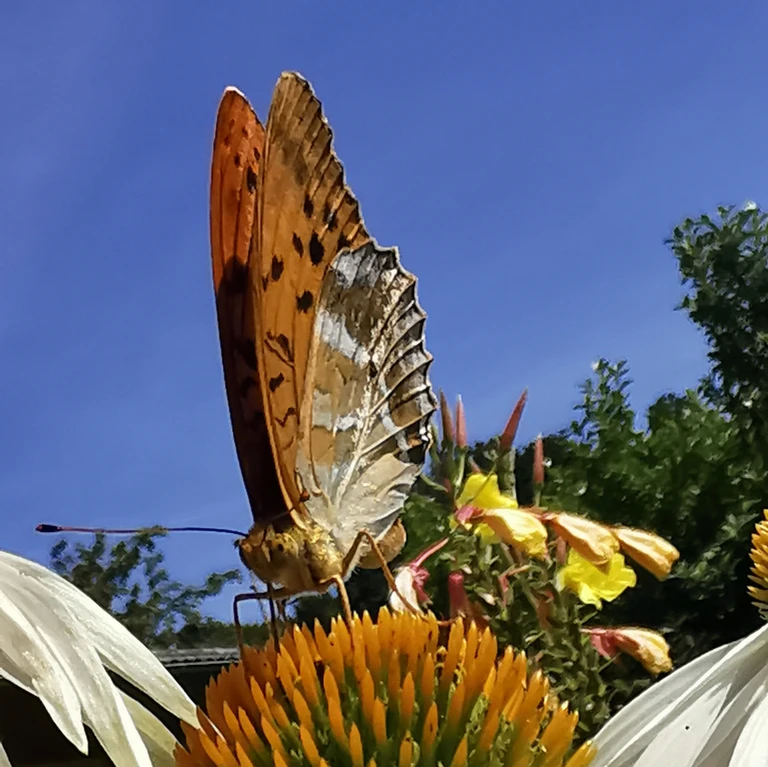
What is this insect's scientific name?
Argynnis paphia
